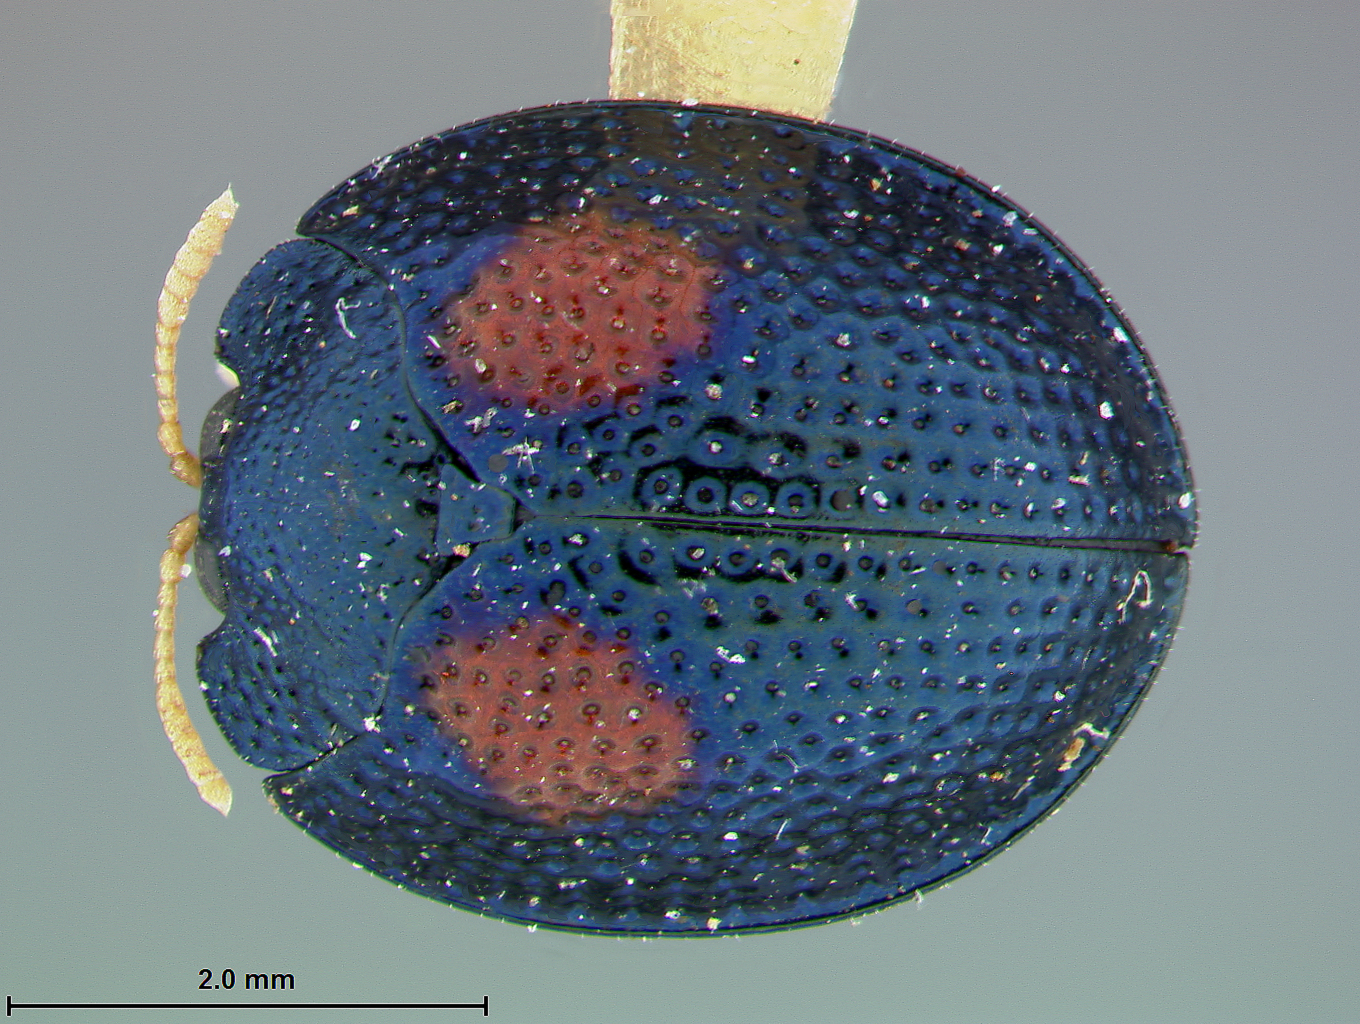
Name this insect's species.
Hemisphaerota bimaculata
